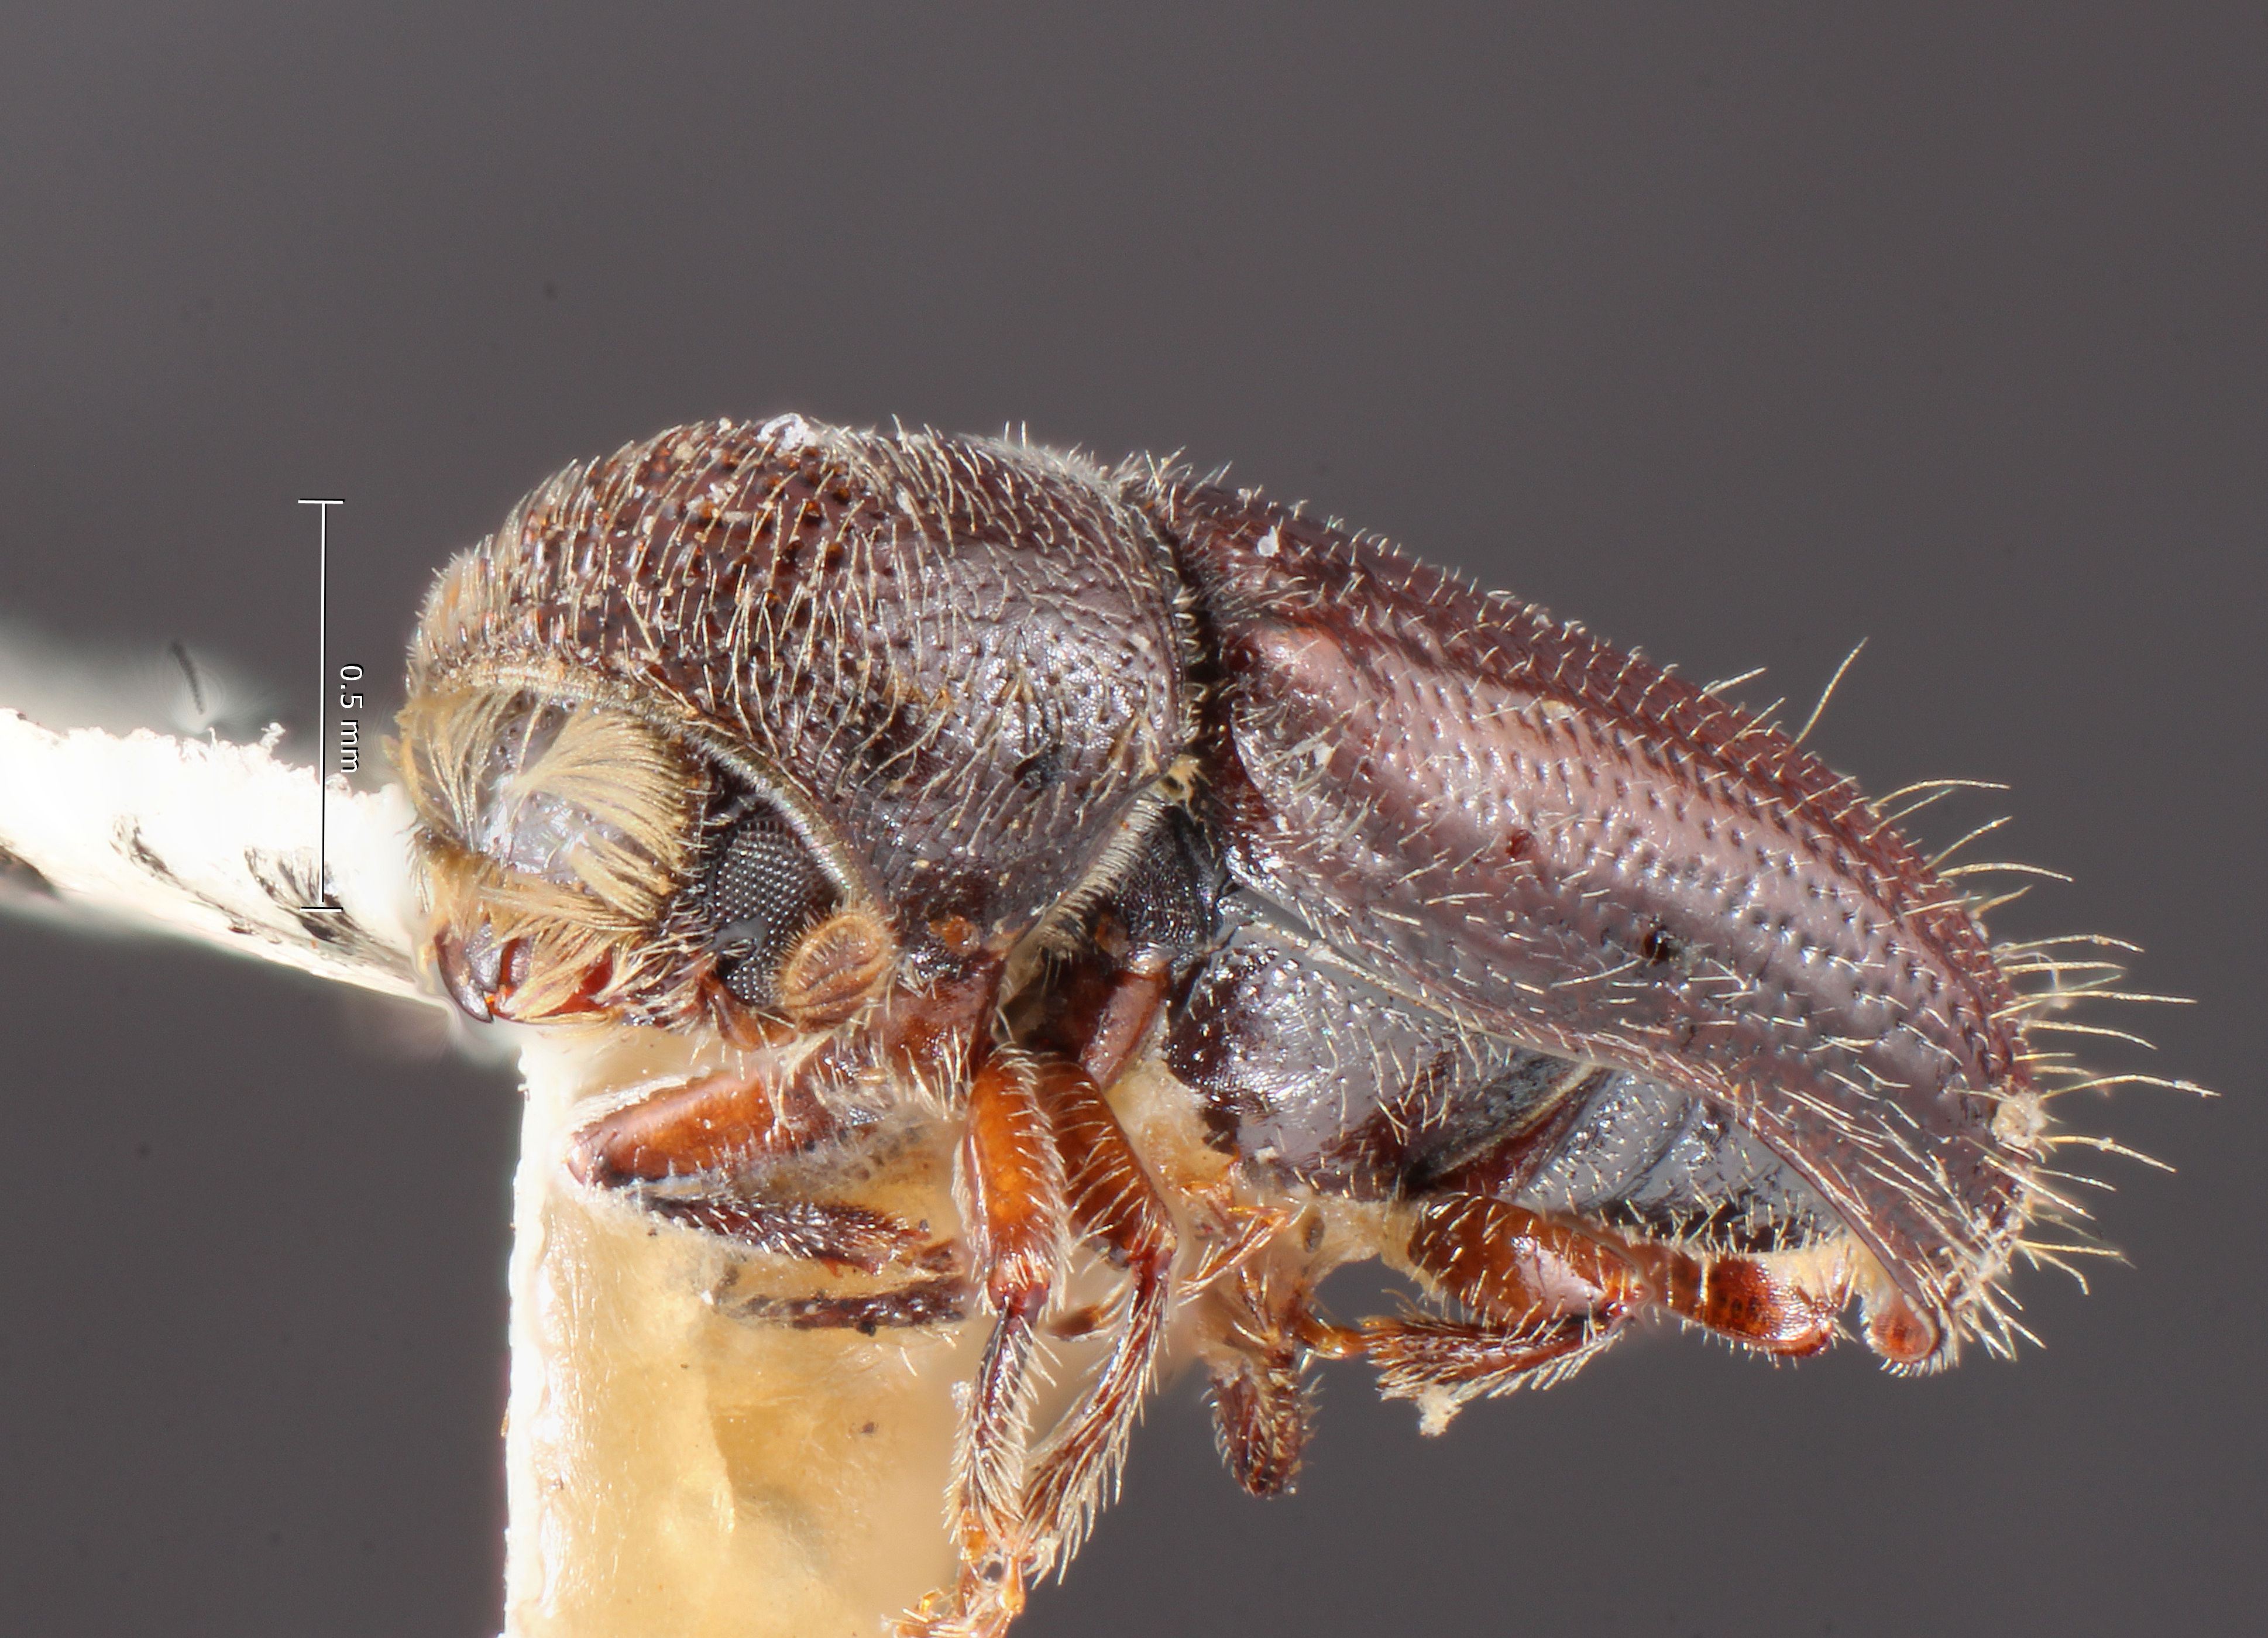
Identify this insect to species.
Pityophthorus rudis
